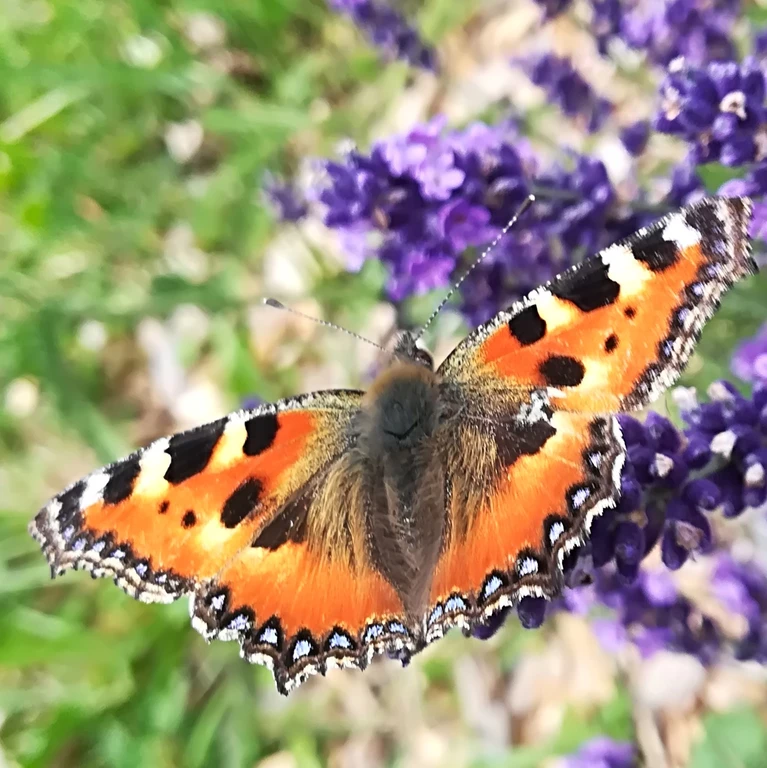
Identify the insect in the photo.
Aglais urticae
